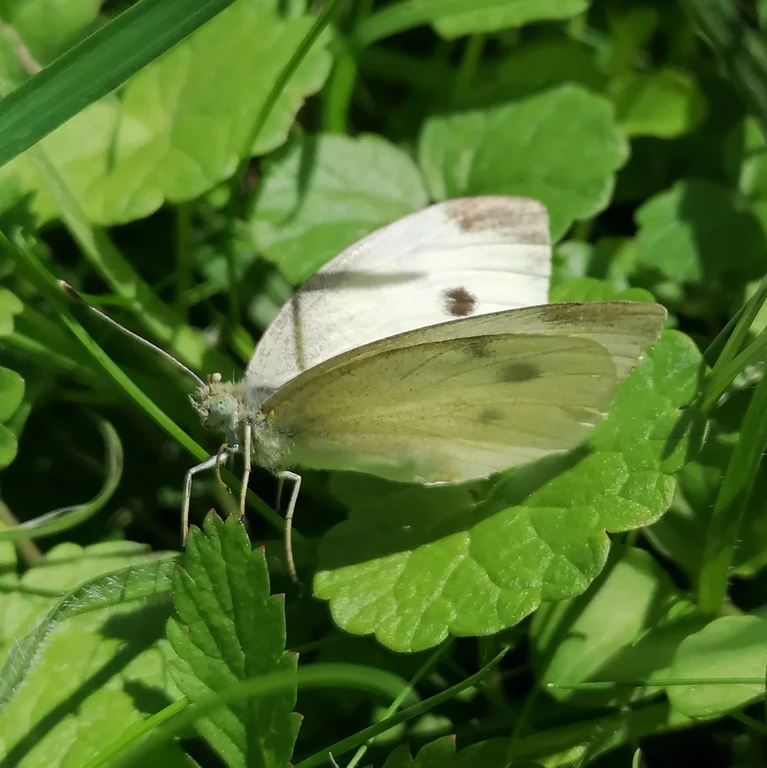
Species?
Pieris rapae
